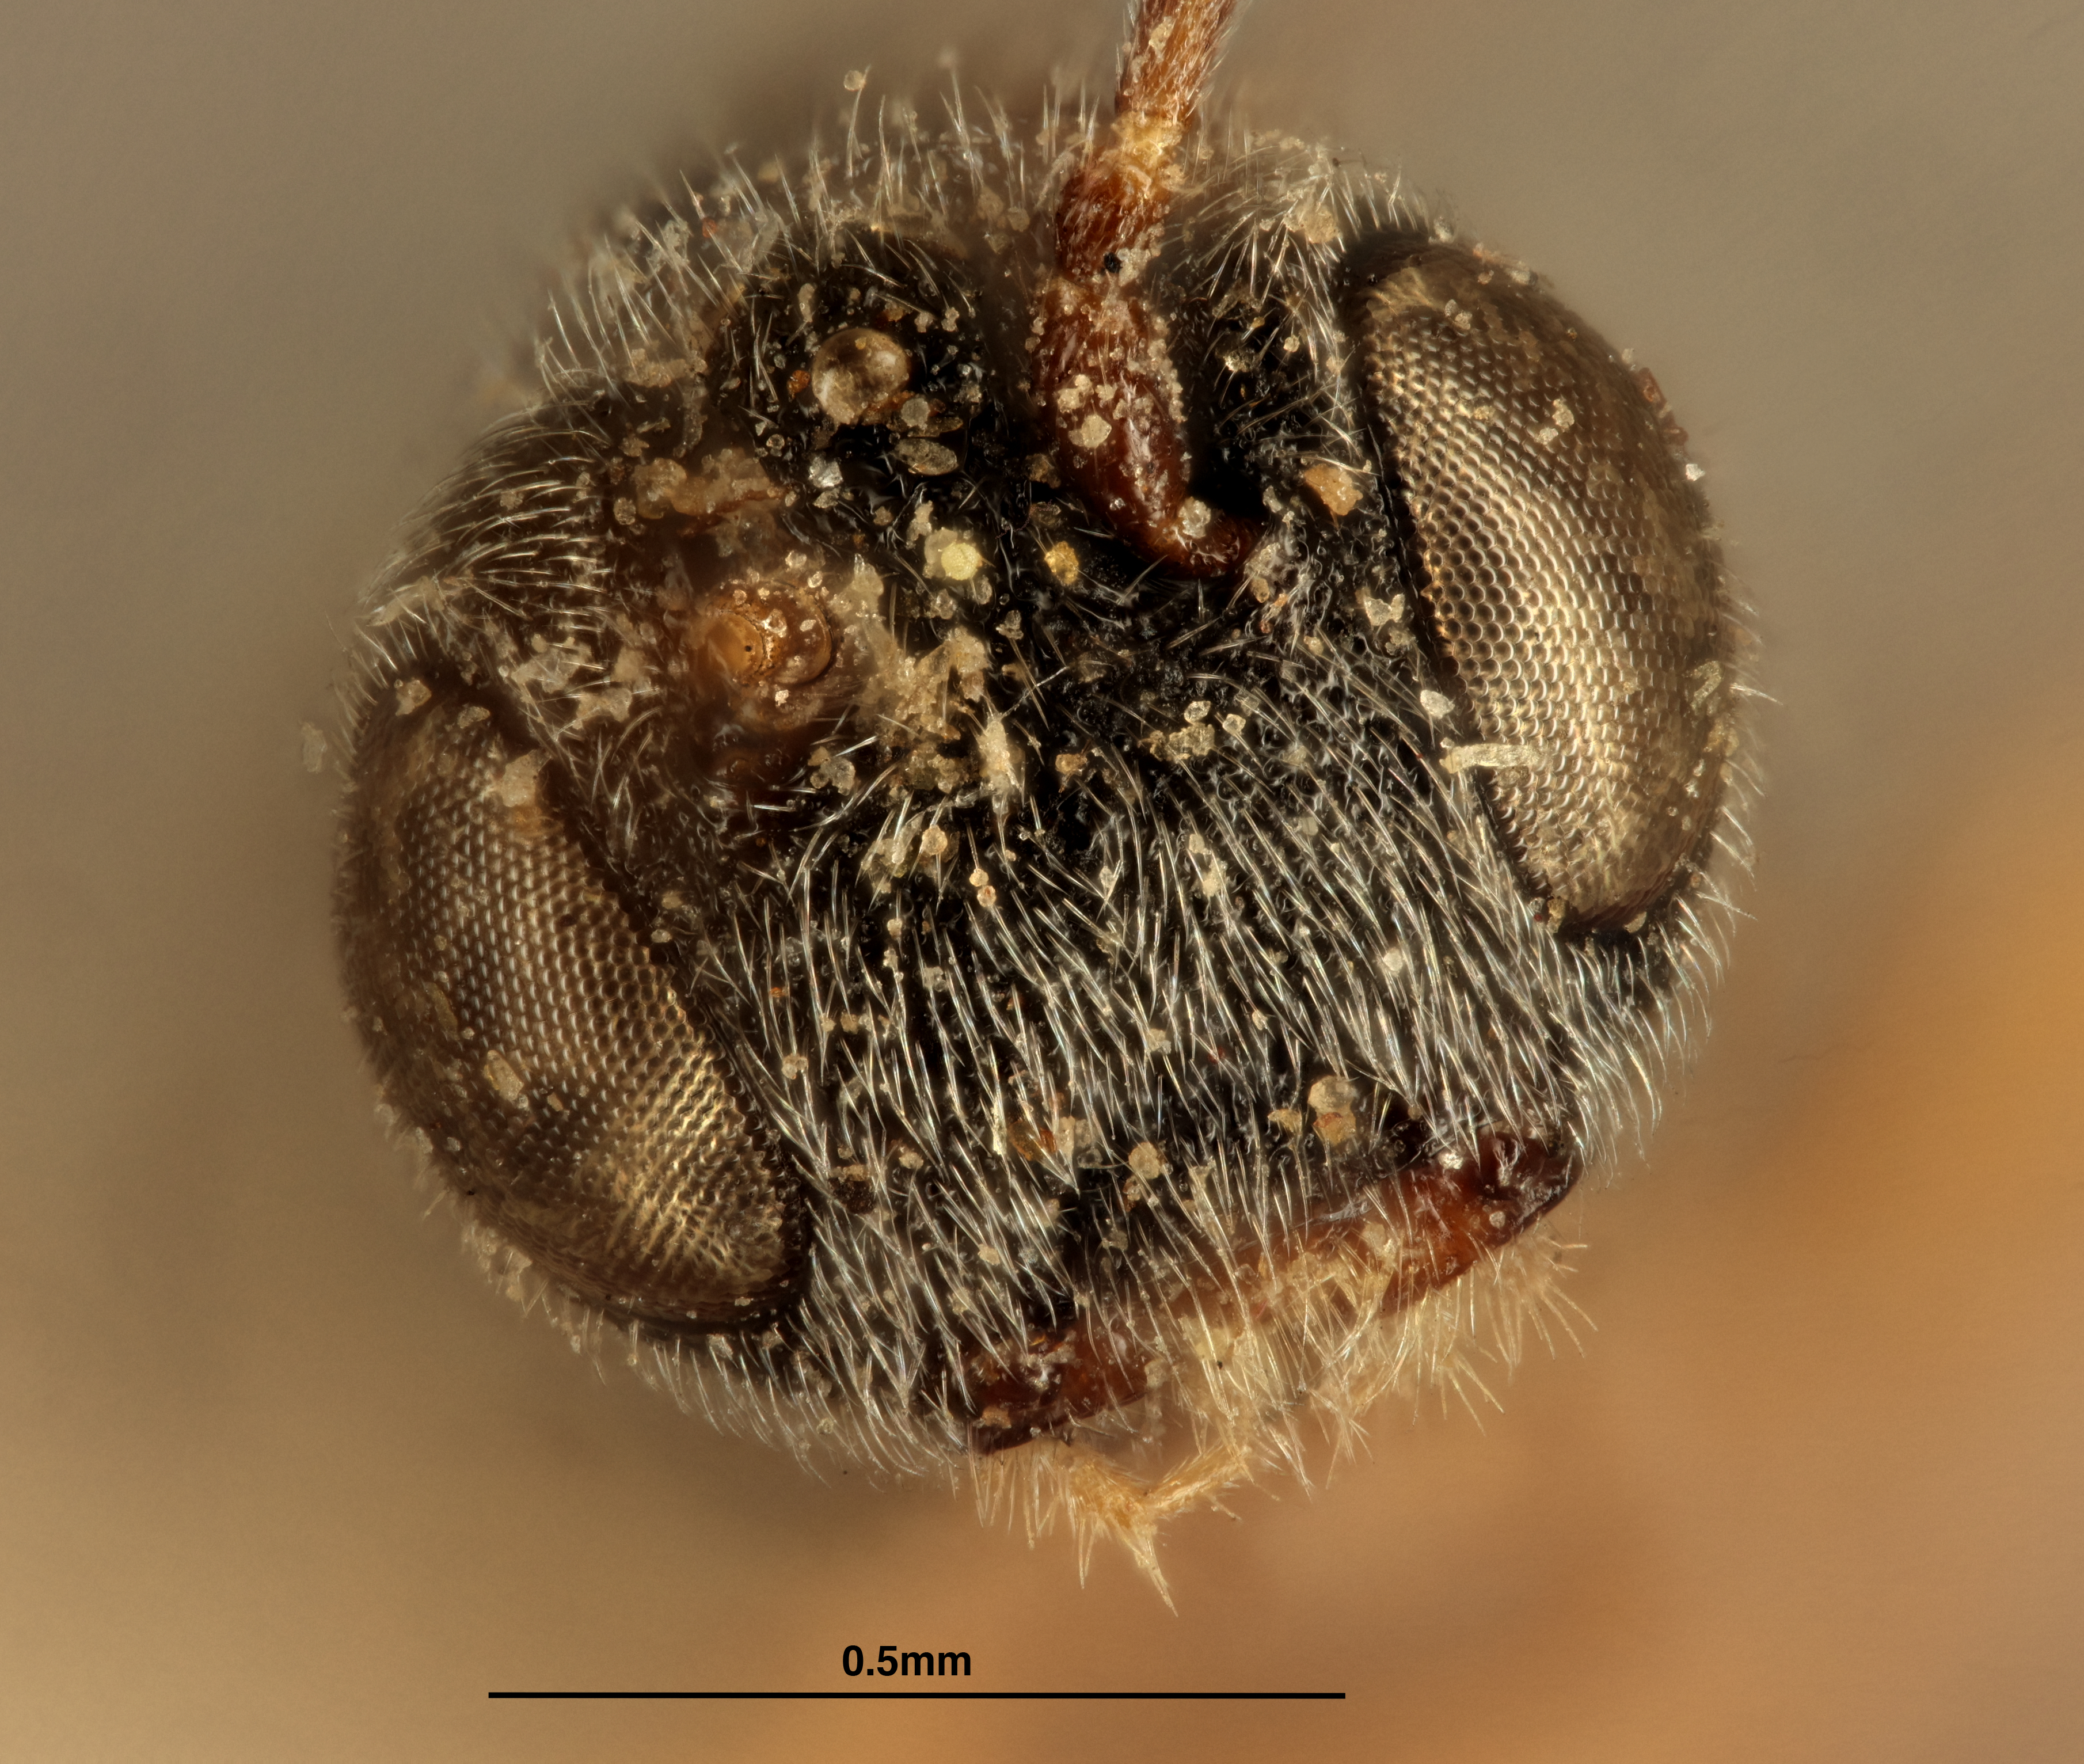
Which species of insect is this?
Urosigalphus arizonensis
